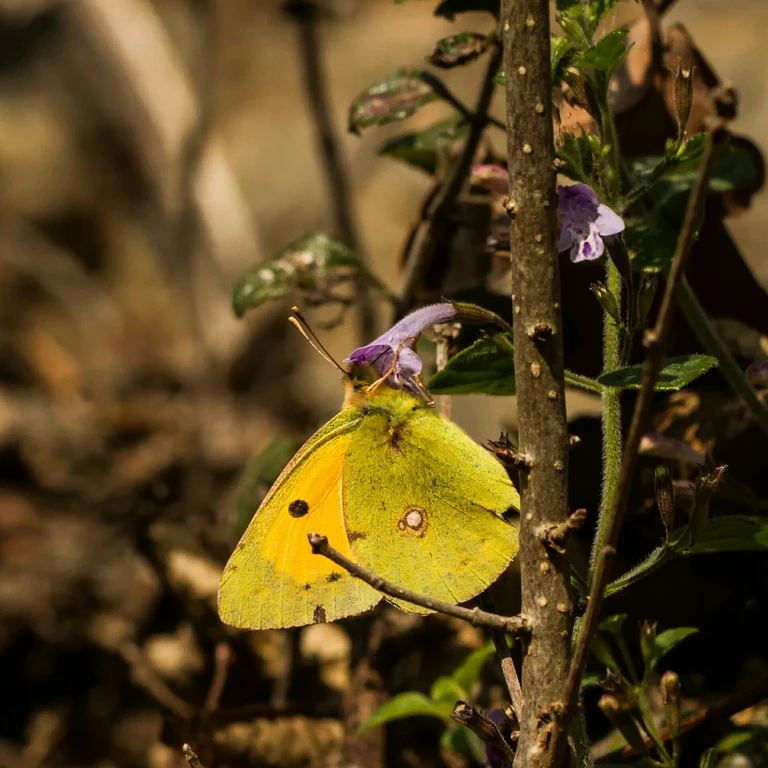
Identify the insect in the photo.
Colias croceus
